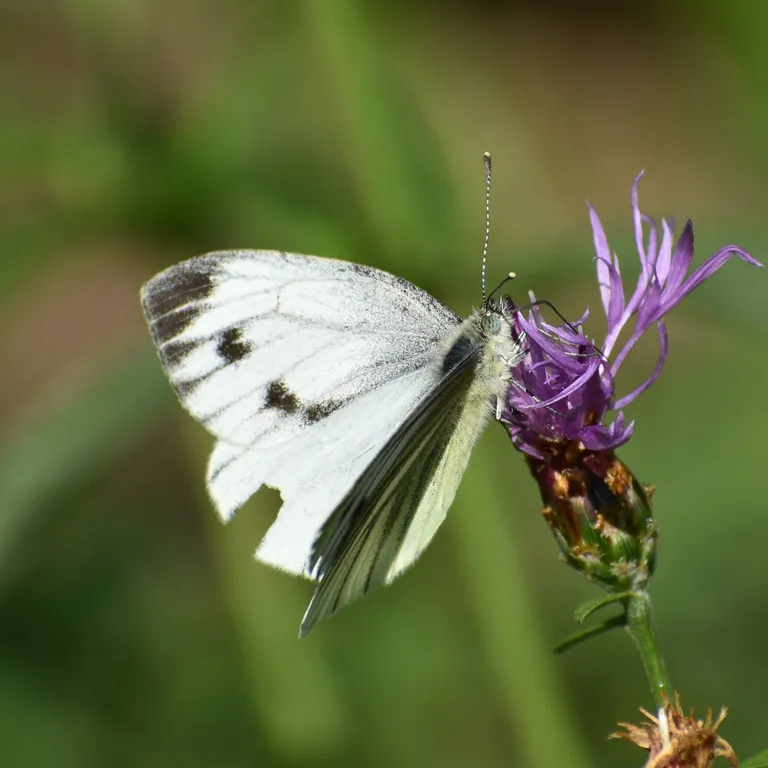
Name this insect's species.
Pieris napi
